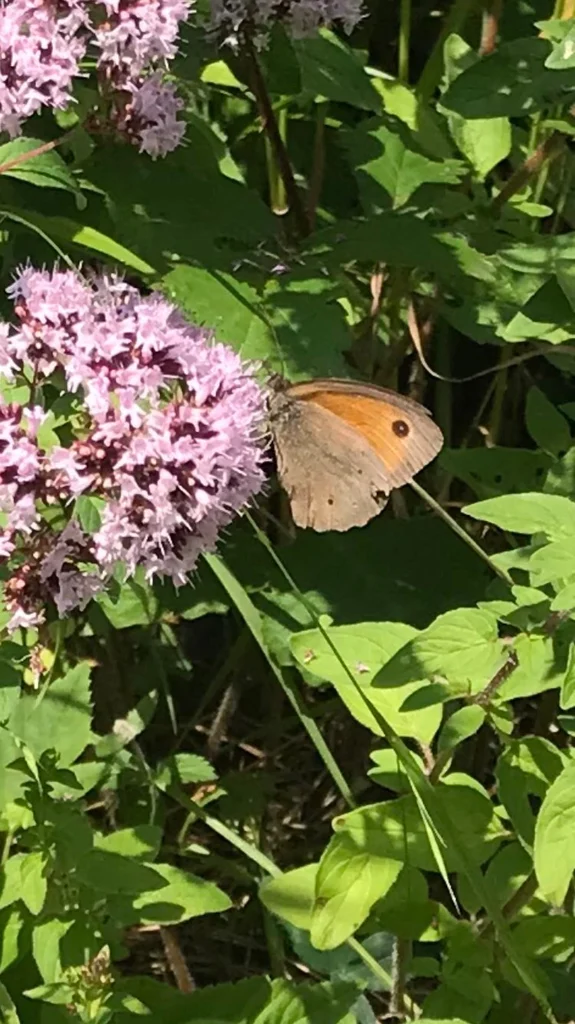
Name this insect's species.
Maniola jurtina
